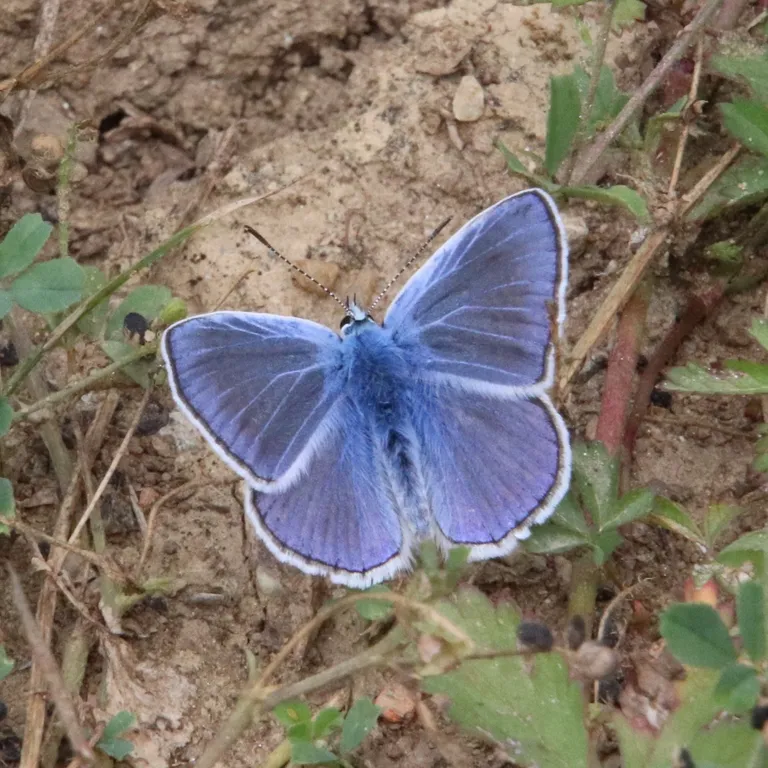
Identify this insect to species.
Polyommatus icarus
